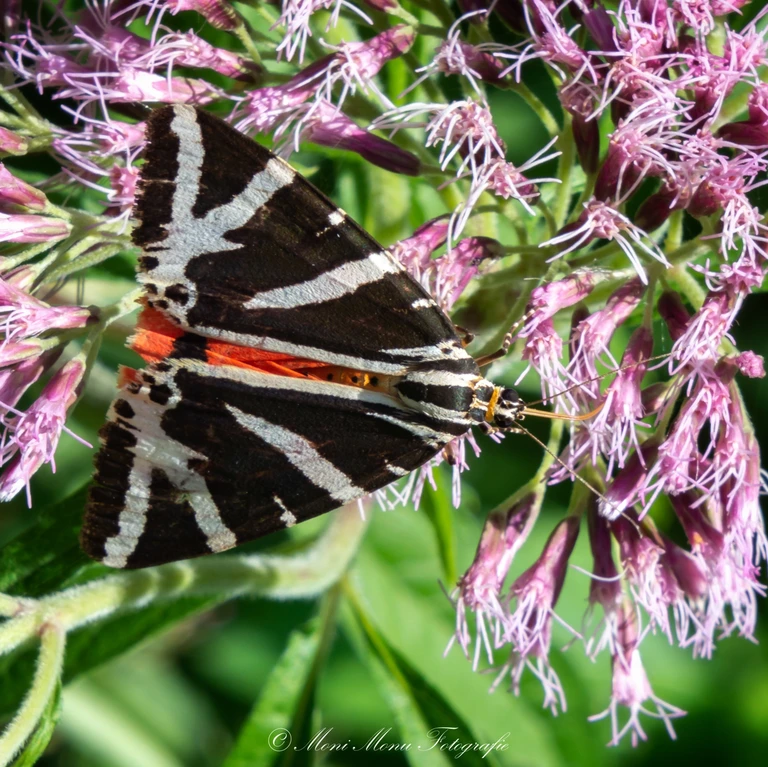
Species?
Euplagia quadripunctaria
